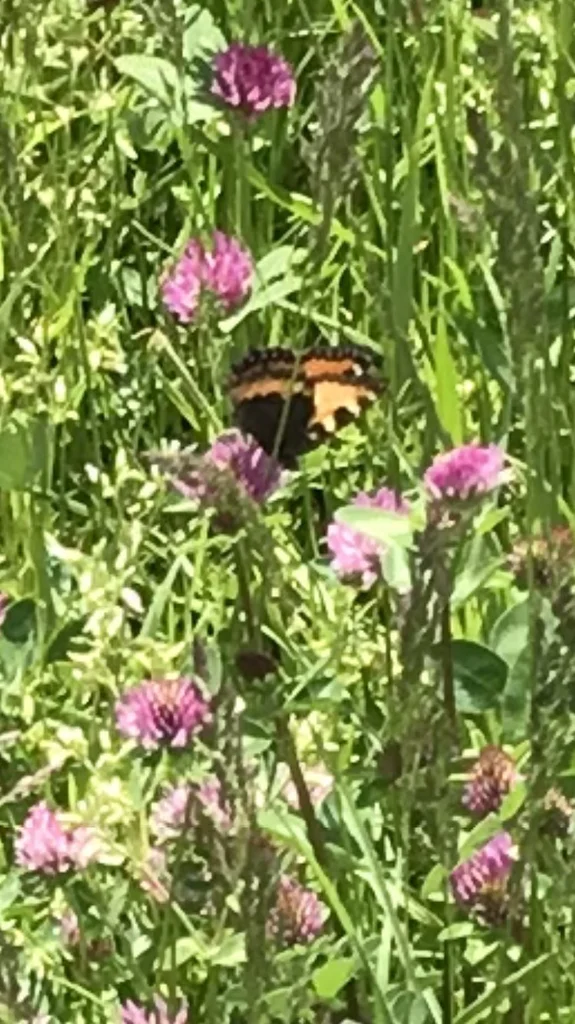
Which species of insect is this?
Aglais urticae
